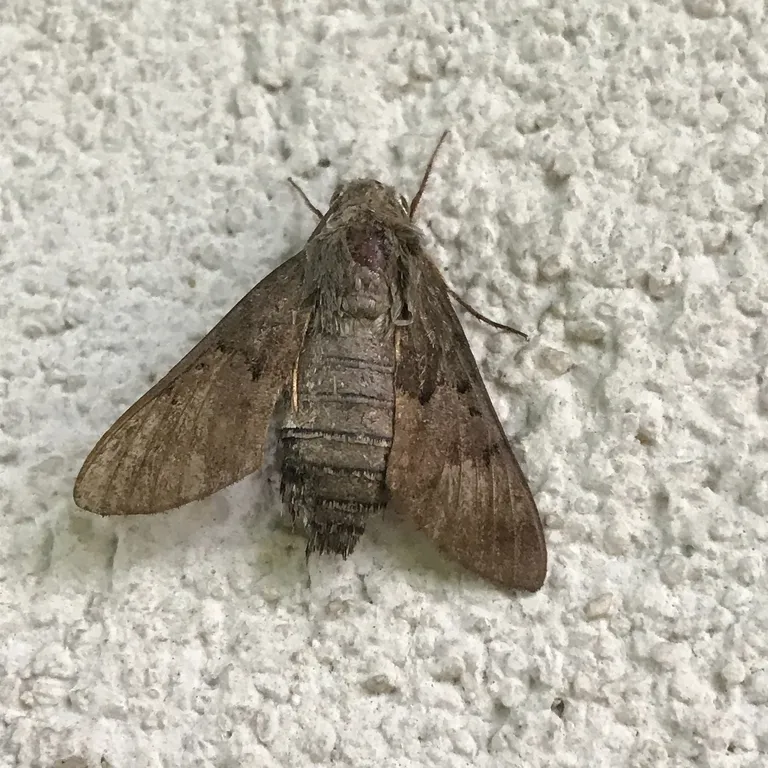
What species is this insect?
Macroglossum stellatarum
